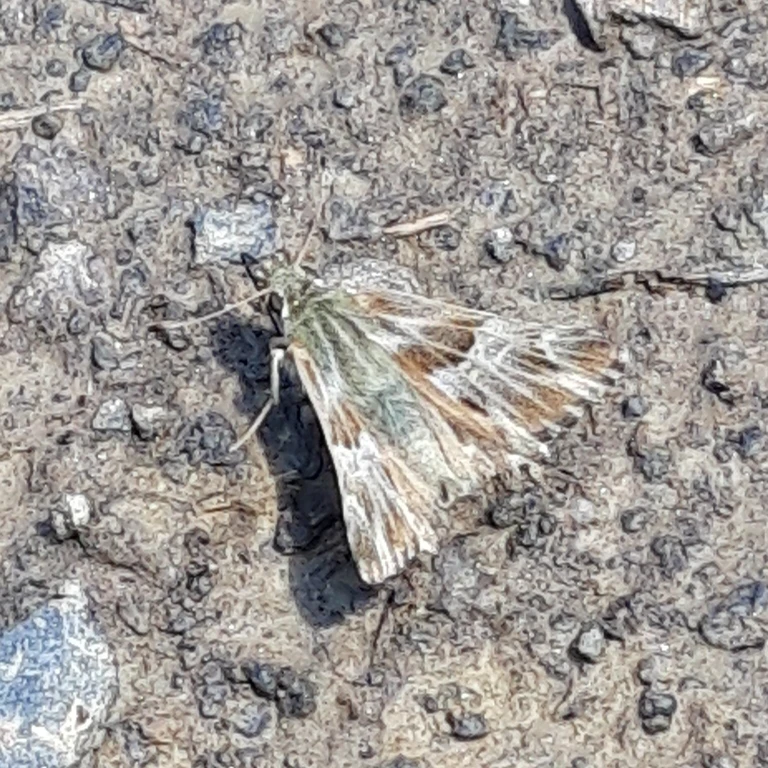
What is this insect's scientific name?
Muschampia floccifera (also Carcharodus floccifera)
